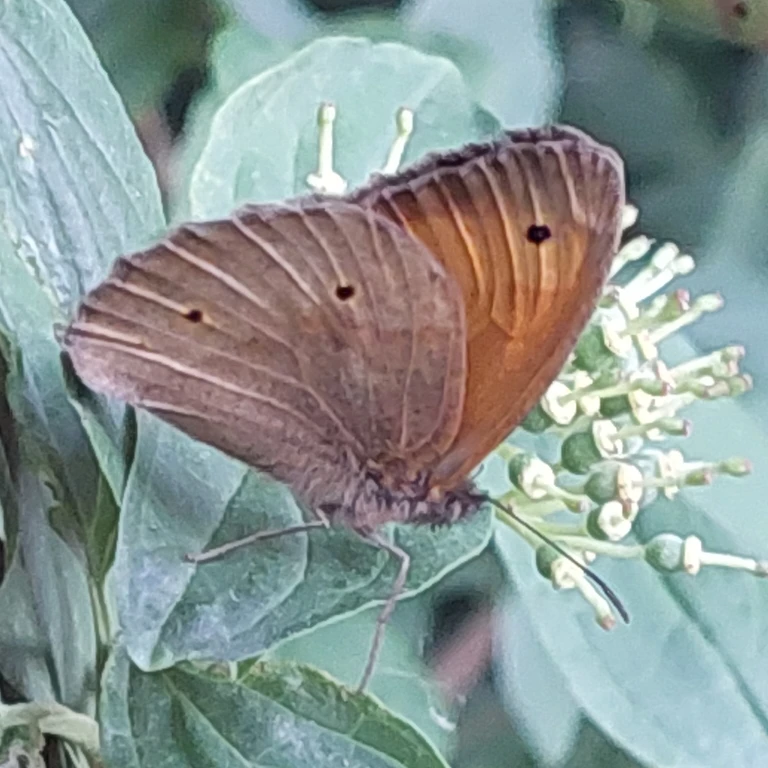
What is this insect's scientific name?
Maniola jurtina
